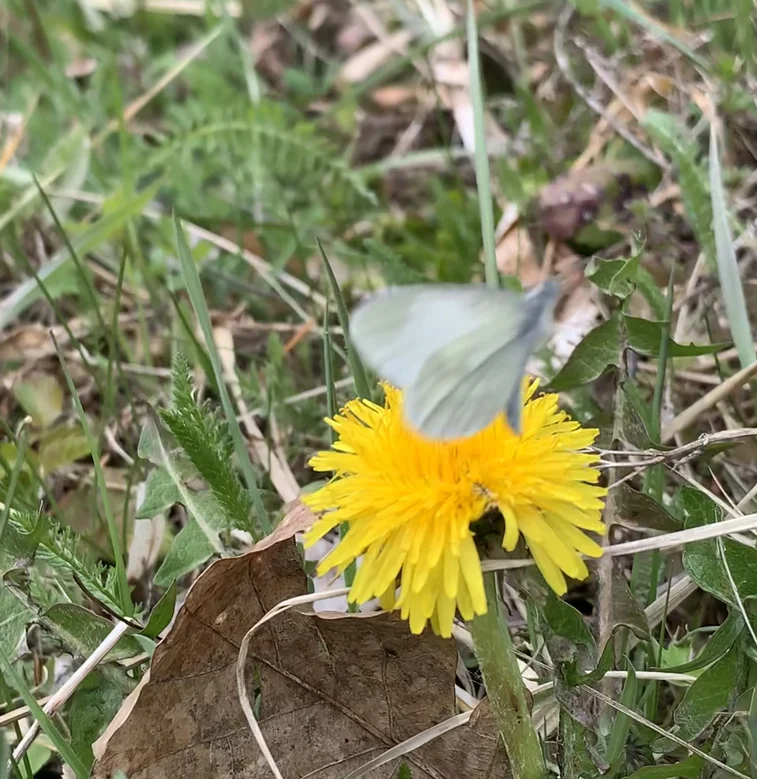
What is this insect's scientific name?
Leptidea sinapis/juvernica
